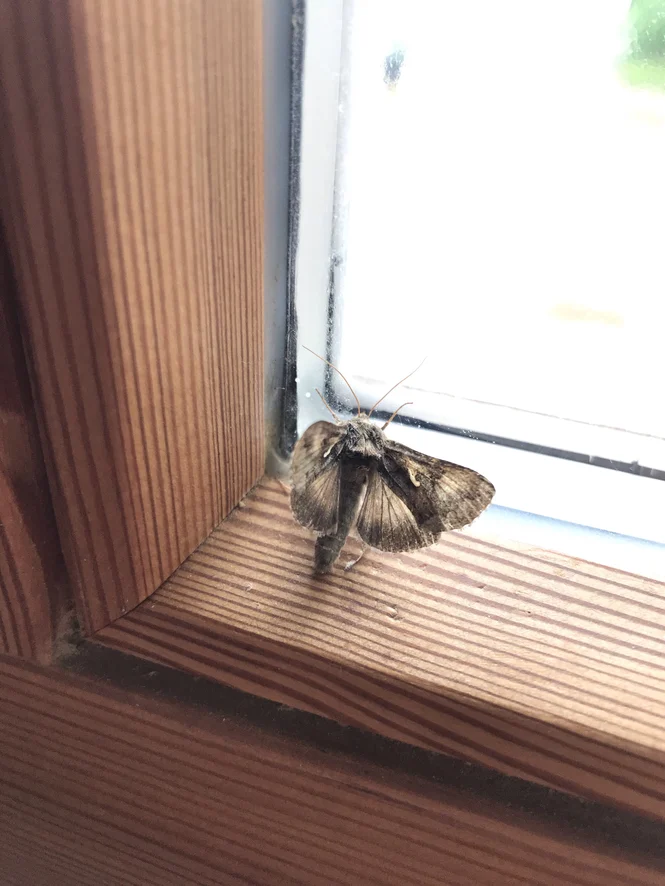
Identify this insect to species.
Autographa gamma
